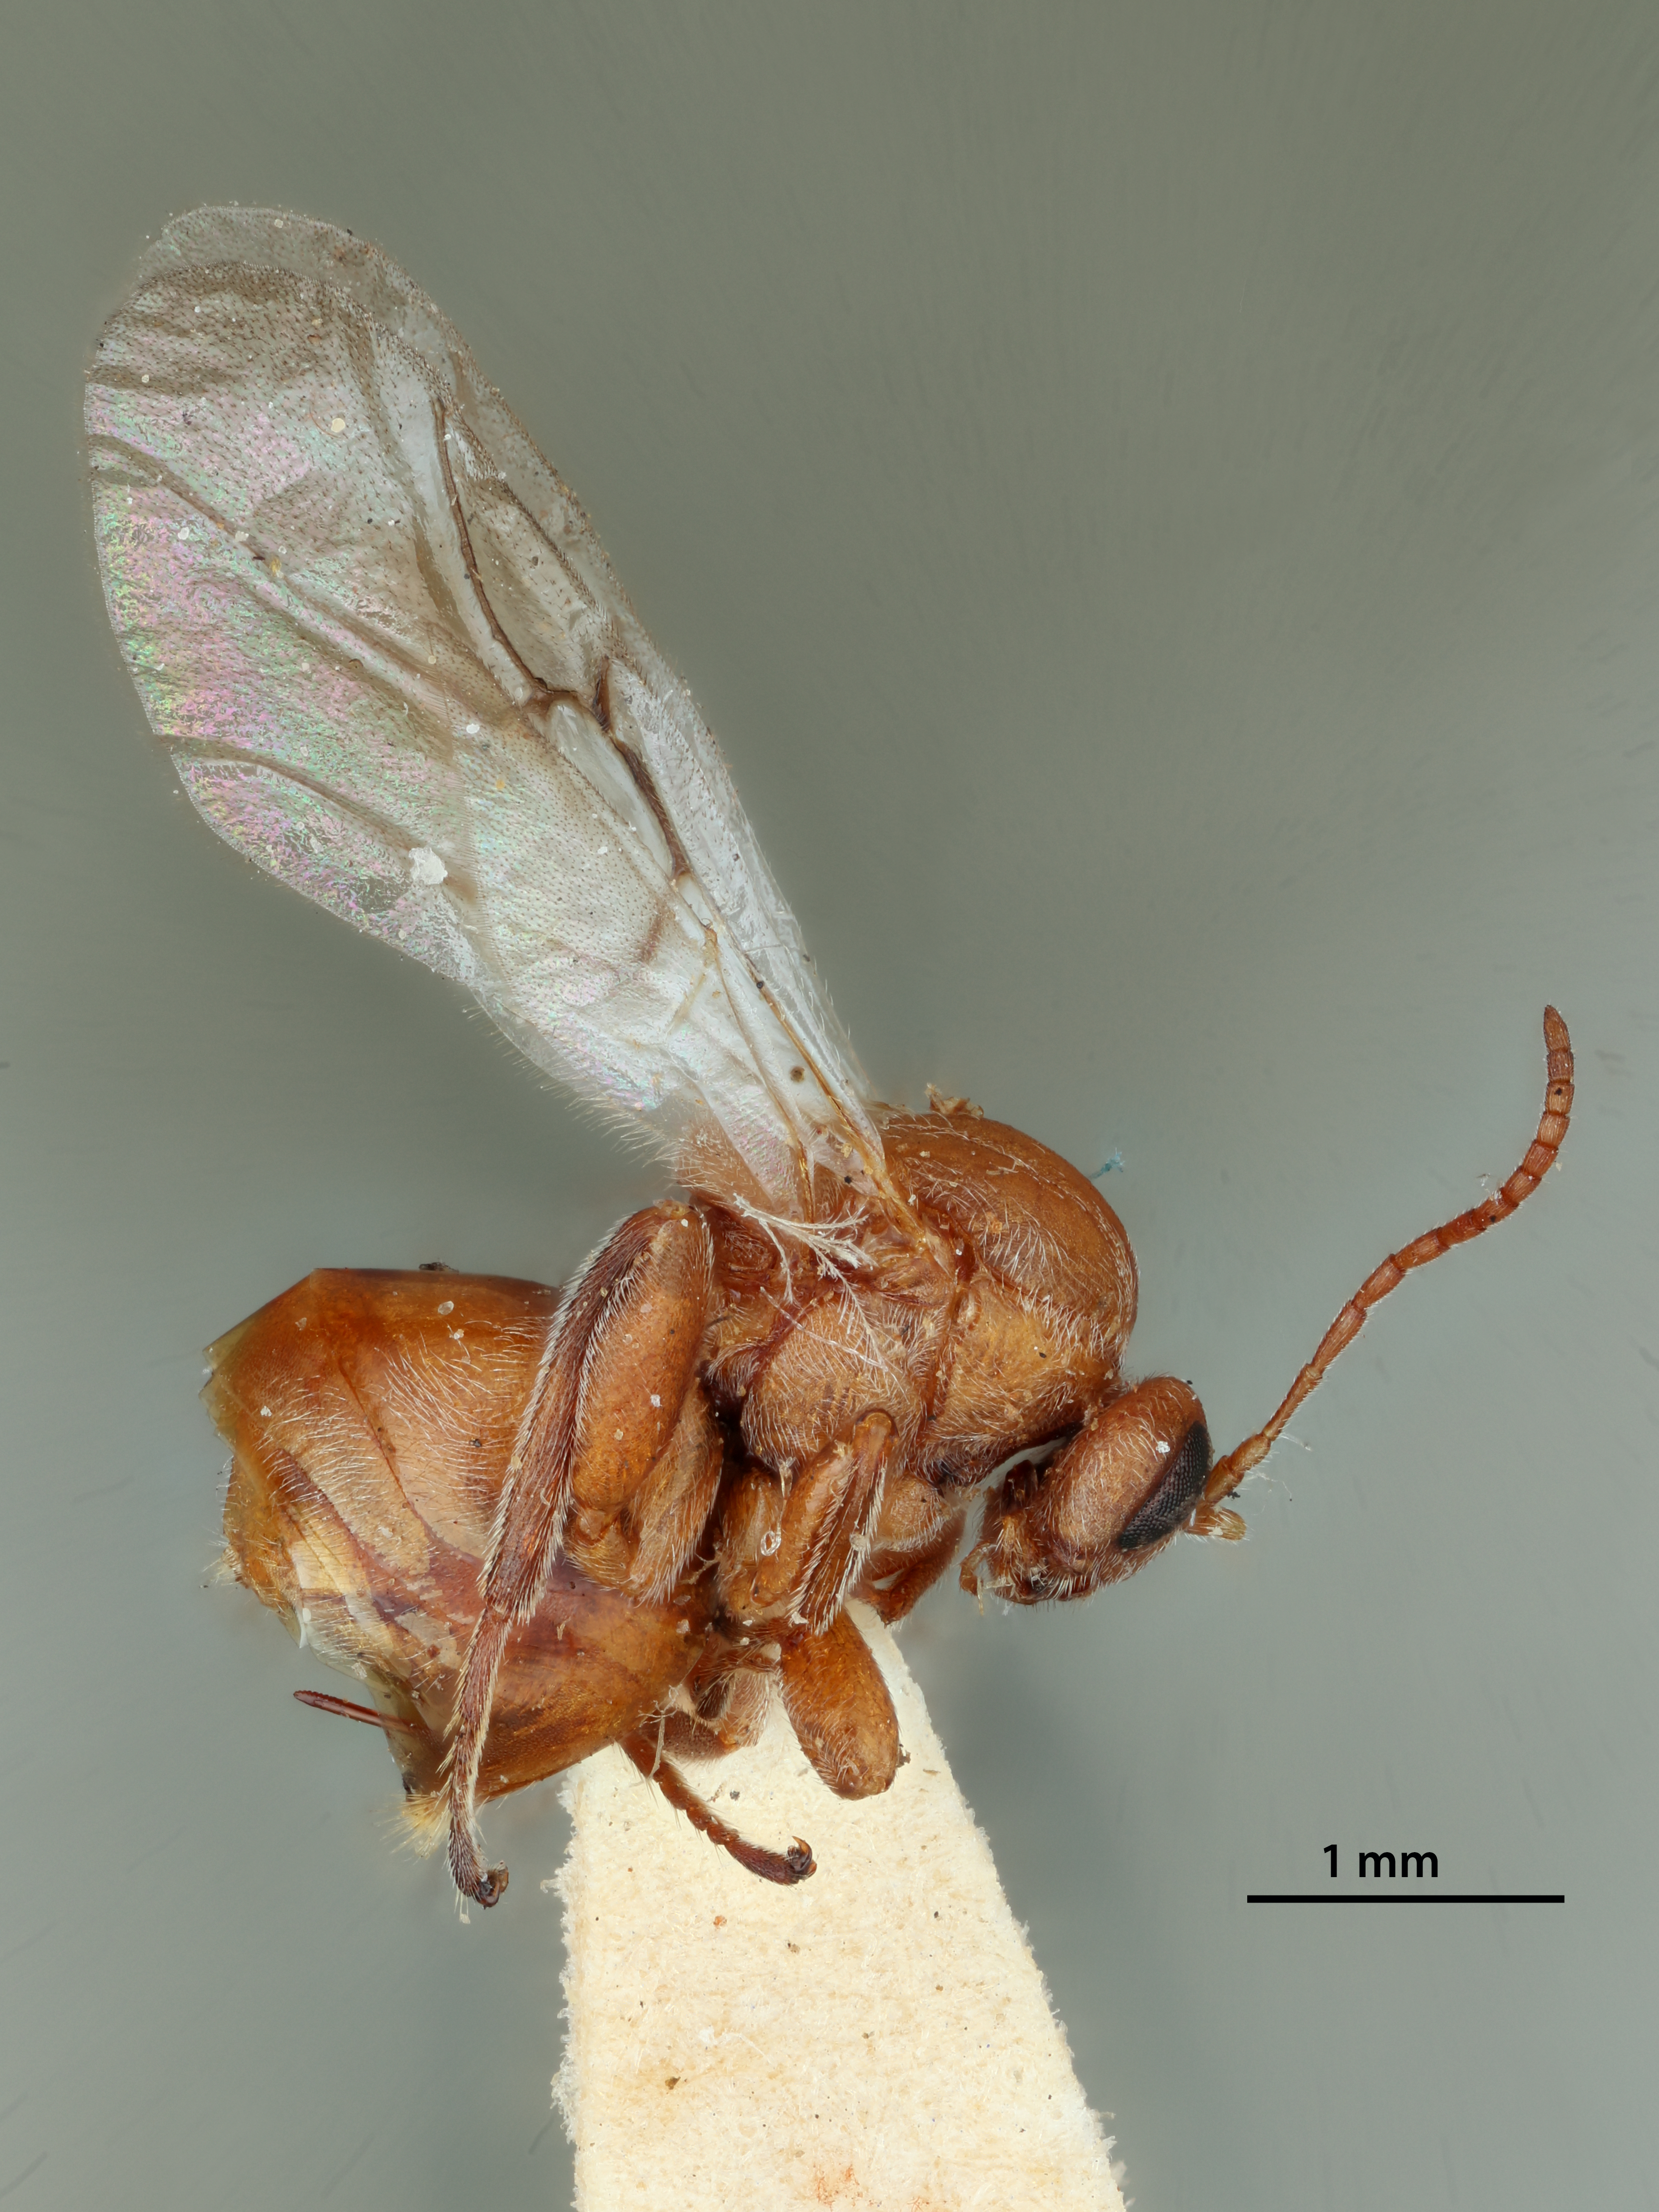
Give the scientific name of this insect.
Holcaspis weldi
